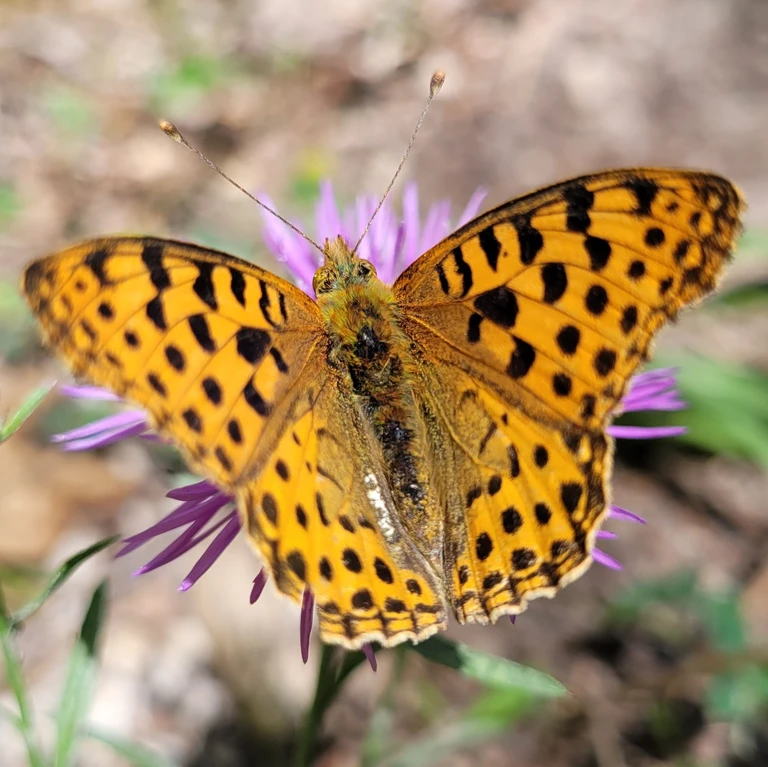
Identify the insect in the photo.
Issoria lathonia
